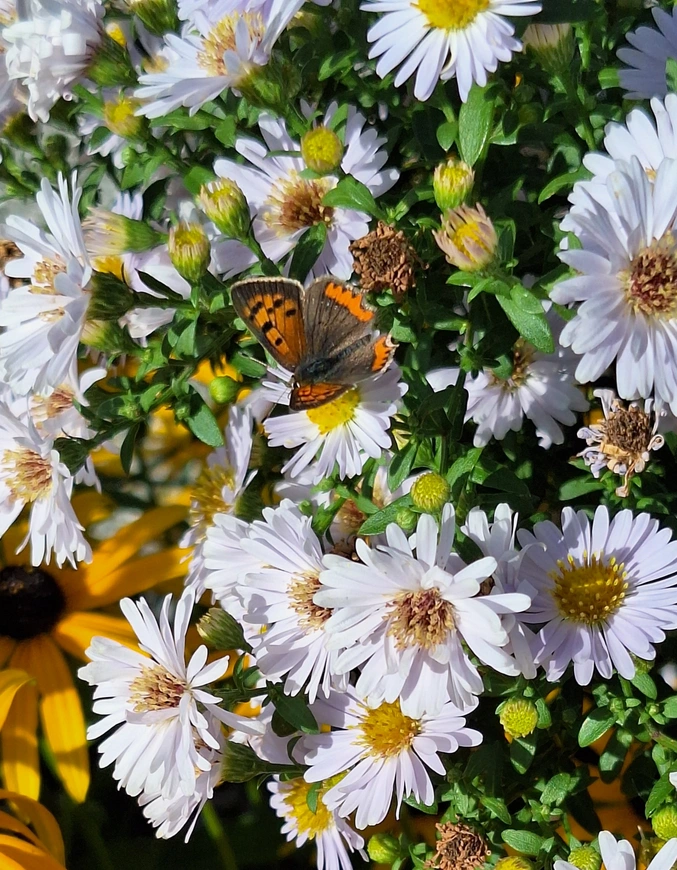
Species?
Lycaena phlaeas
